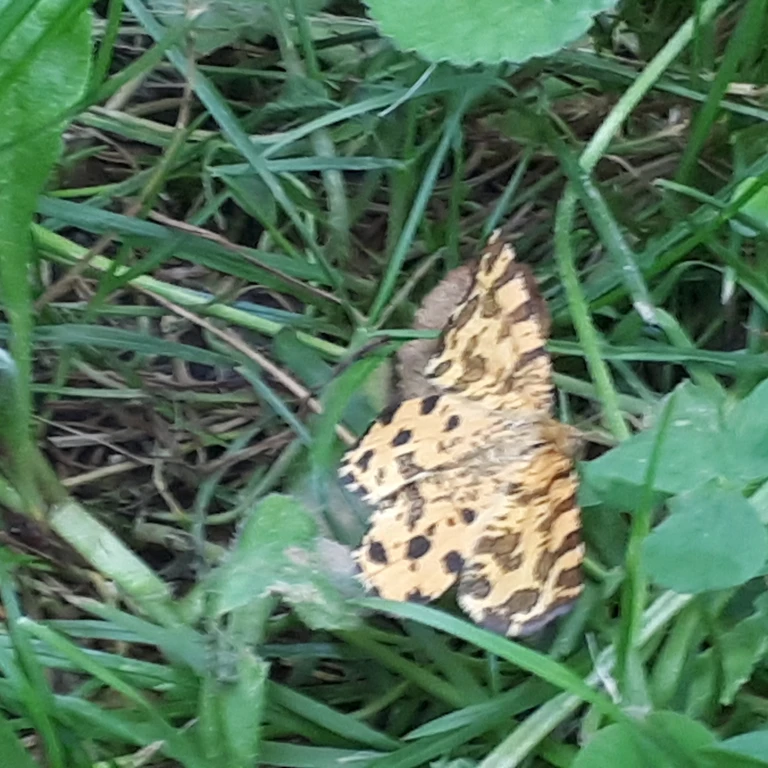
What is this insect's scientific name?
Pseudopanthera macularia
